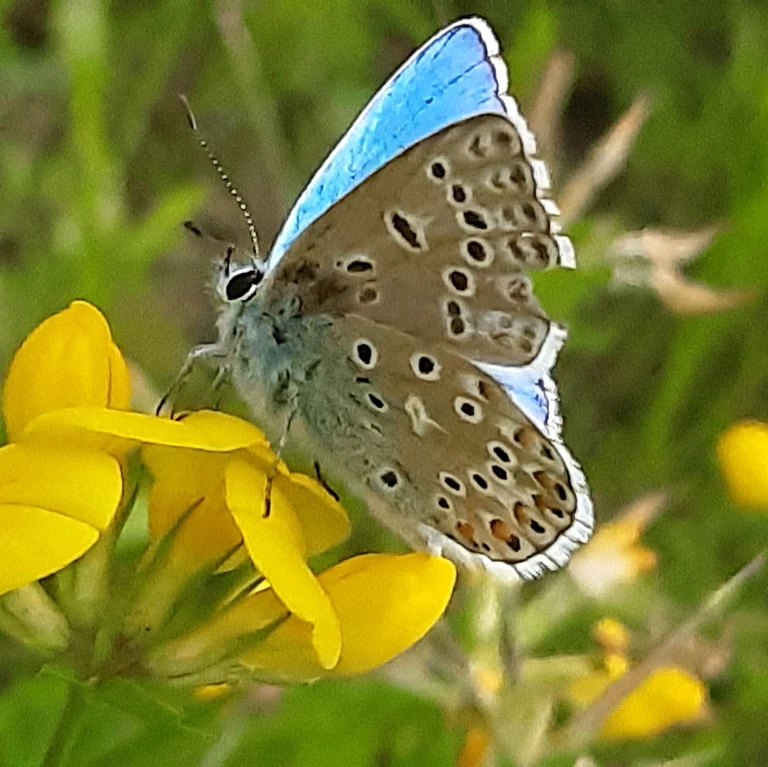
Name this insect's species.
Lysandra bellargus
